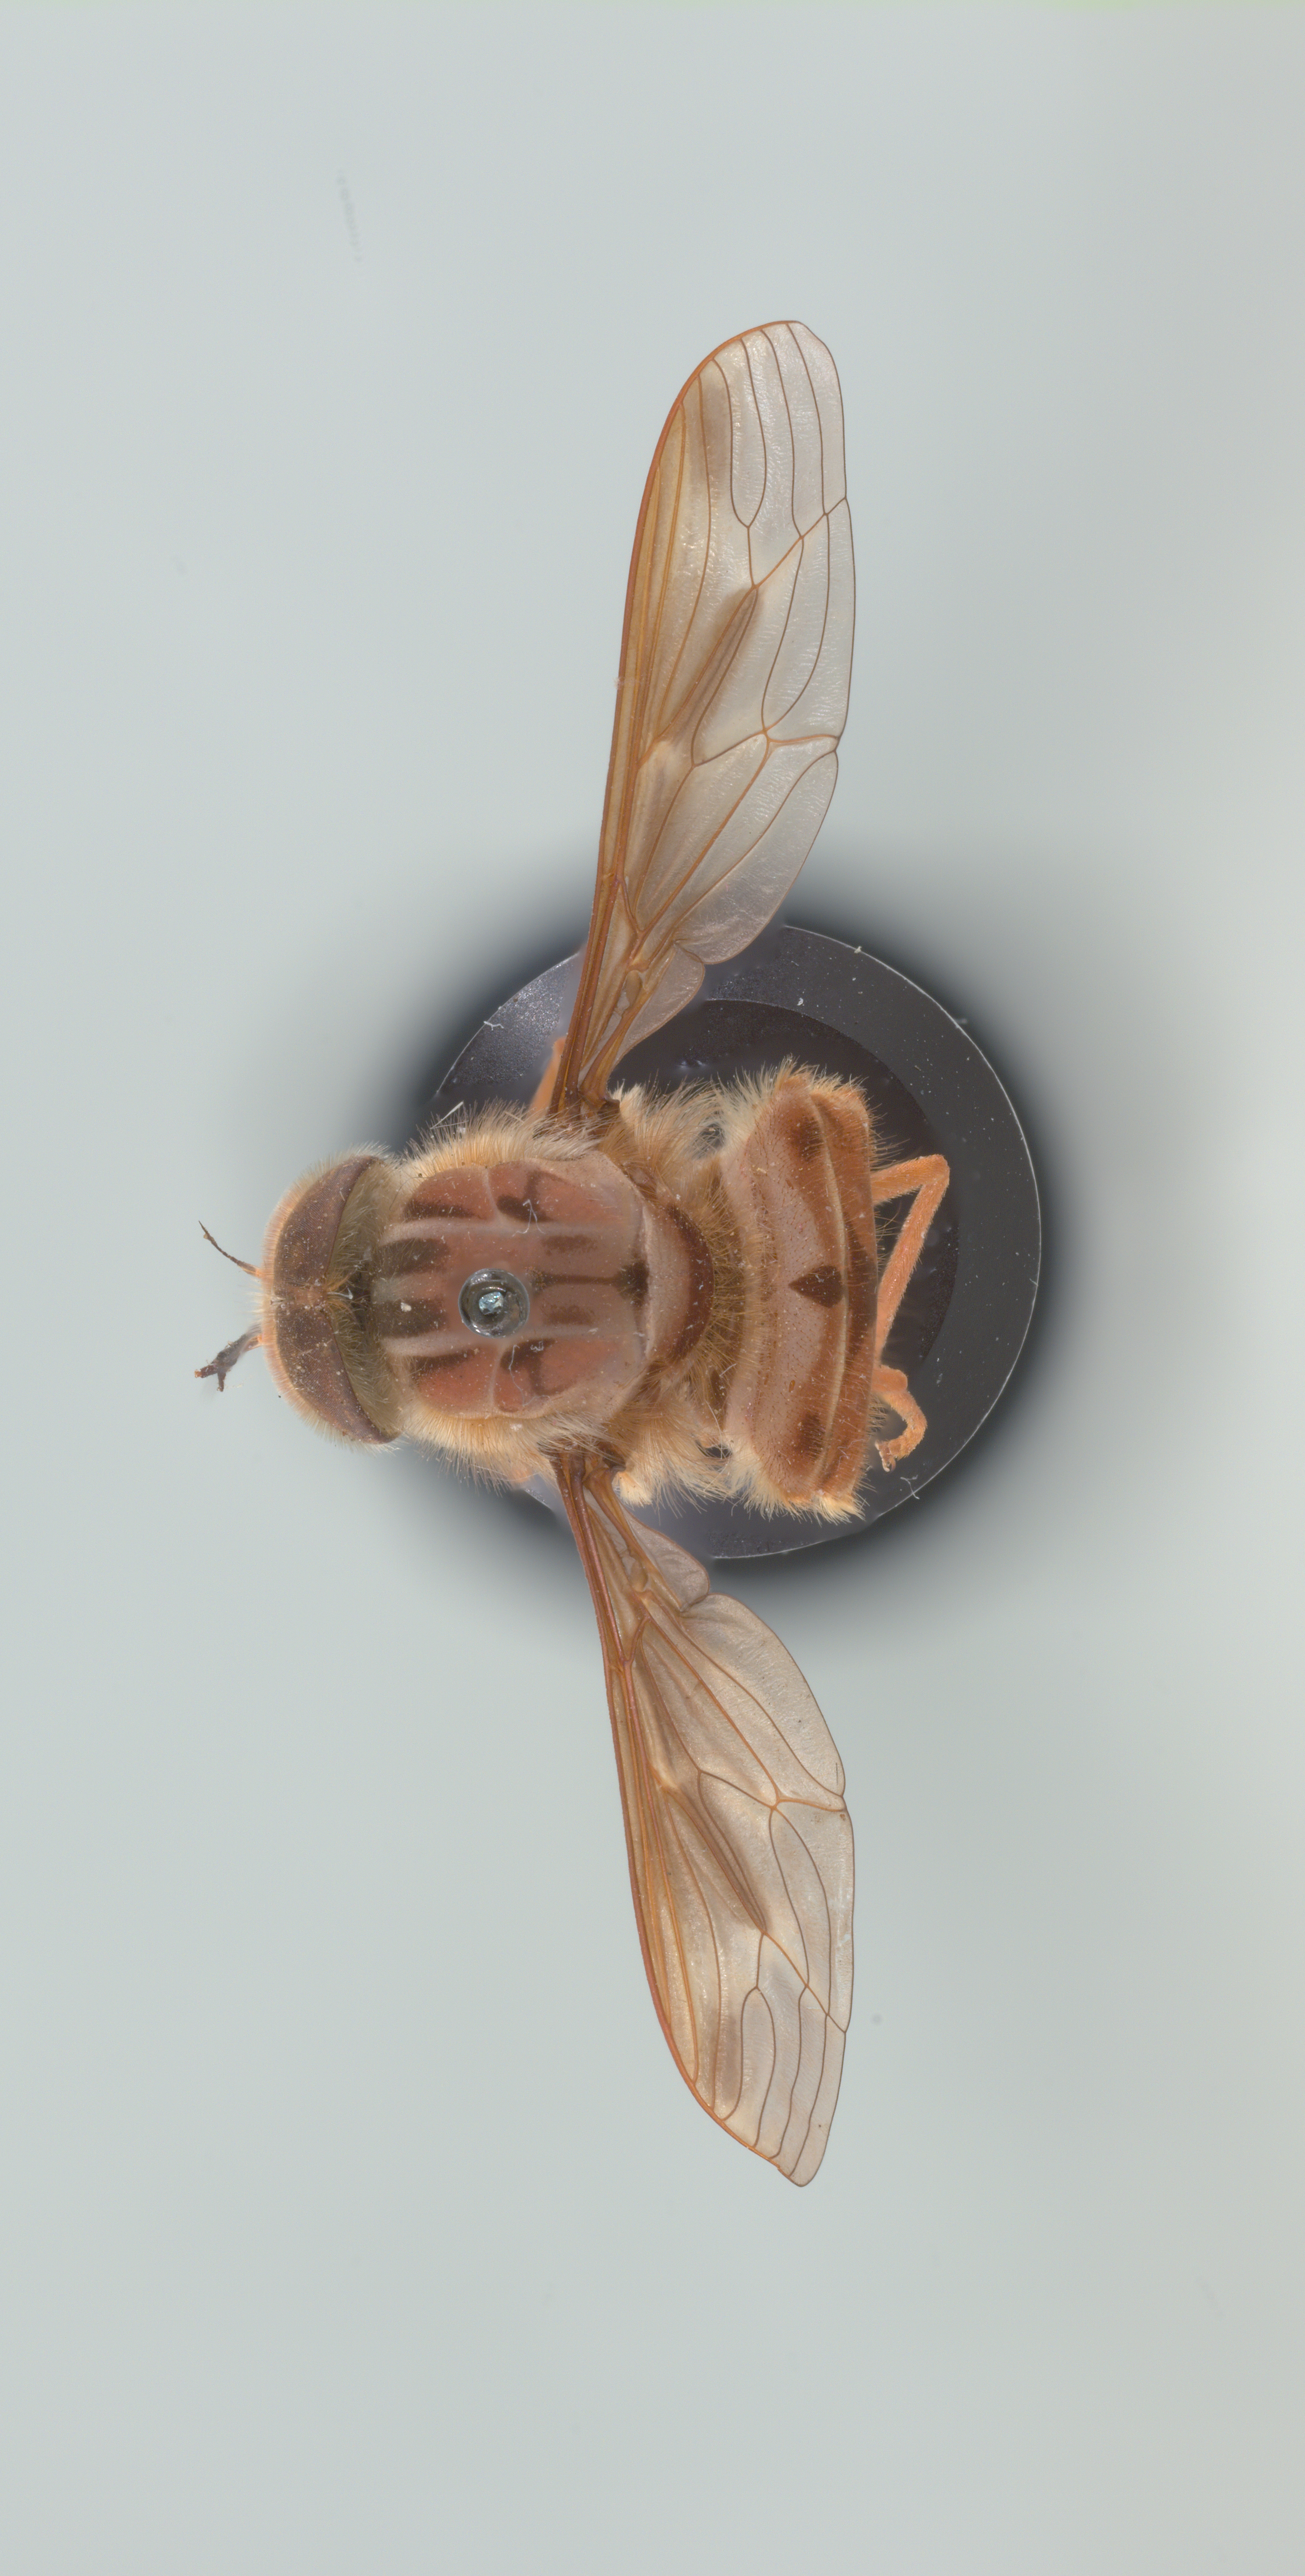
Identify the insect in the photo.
Hirmoneura nubipennis (also Trichophthalma nubipennis)
